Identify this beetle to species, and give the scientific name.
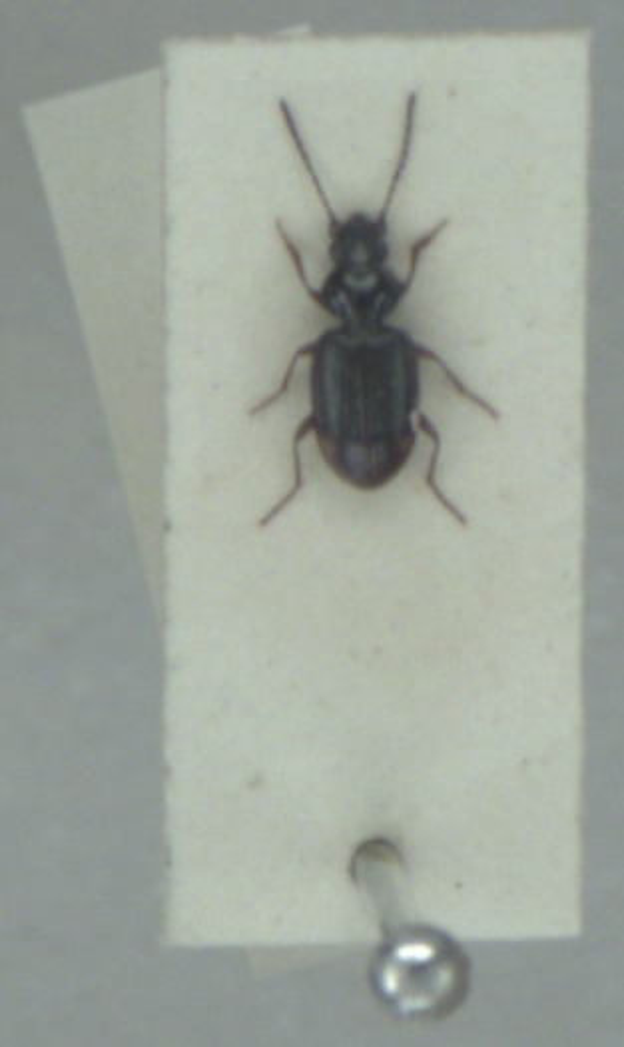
Bembidion lunulatum
